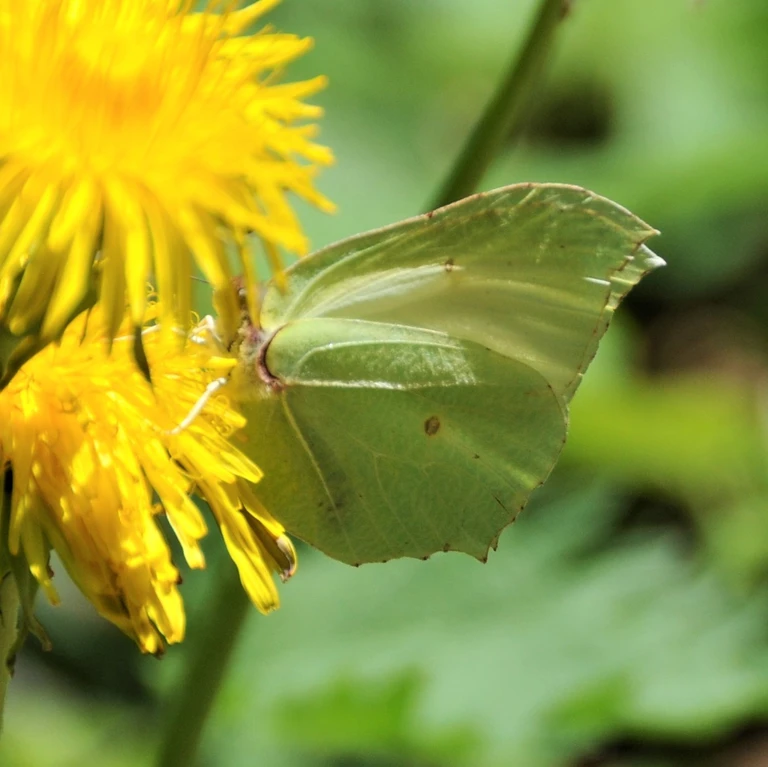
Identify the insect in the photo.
Gonepteryx rhamni
